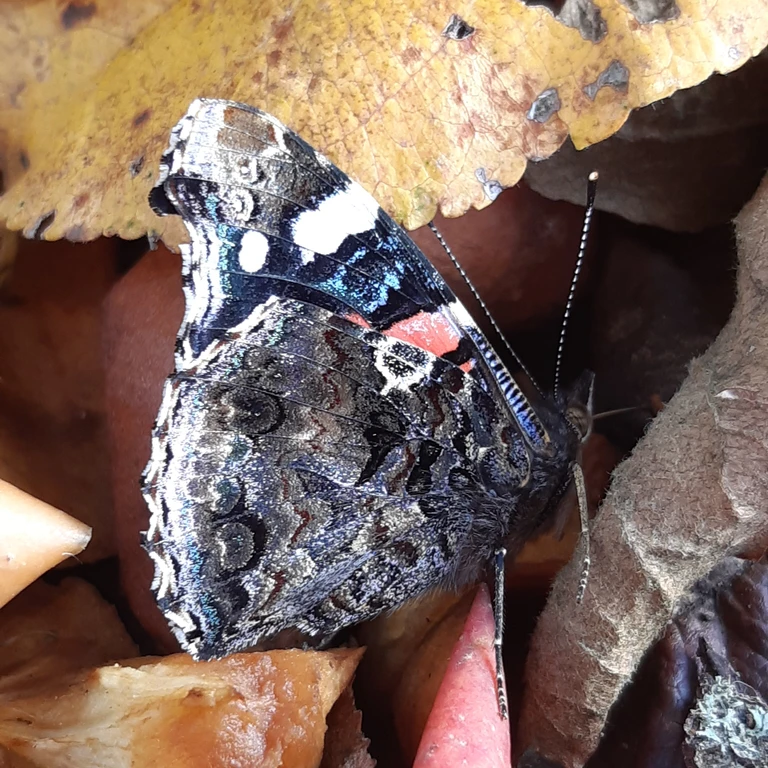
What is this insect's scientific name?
Vanessa atalanta
